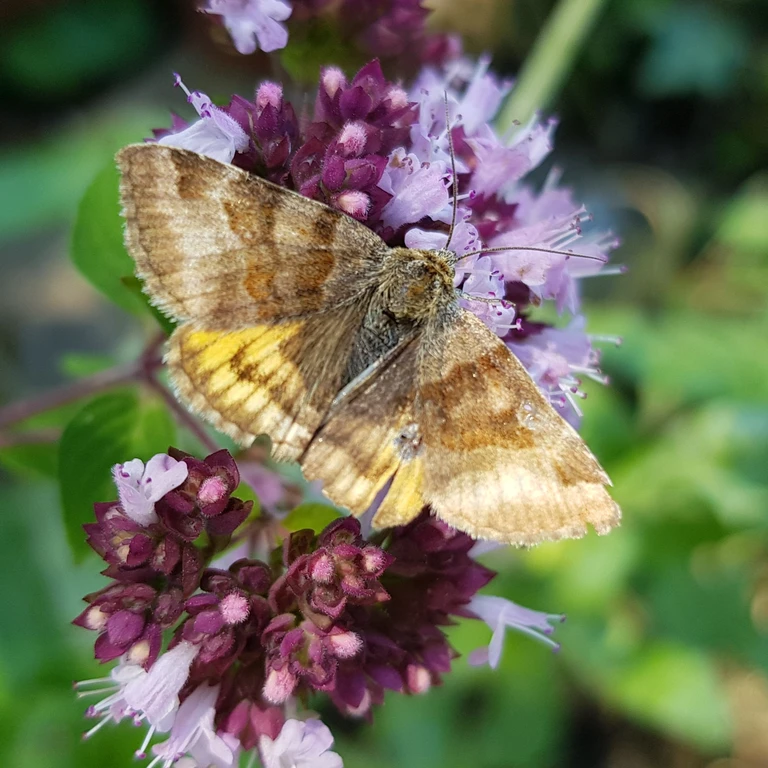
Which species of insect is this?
Euclidia glyphica
